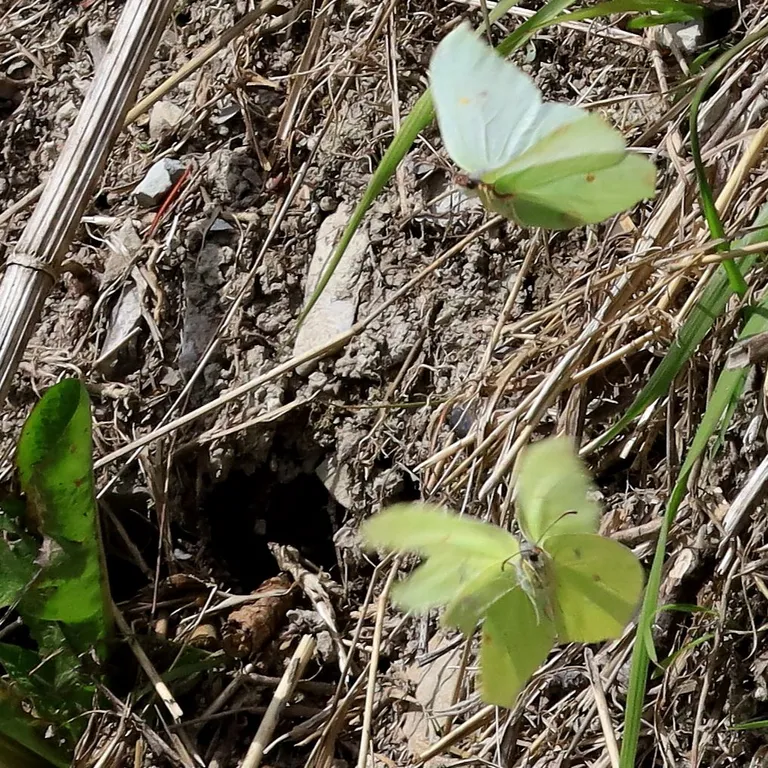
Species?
Gonepteryx rhamni
